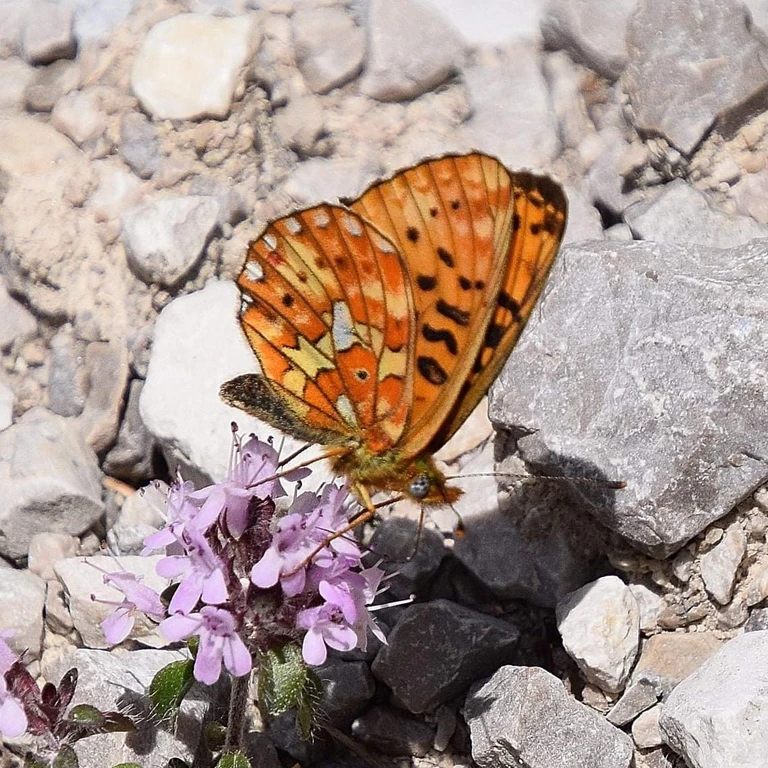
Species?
Boloria euphrosyne (also Clossiana euphrosyne)
